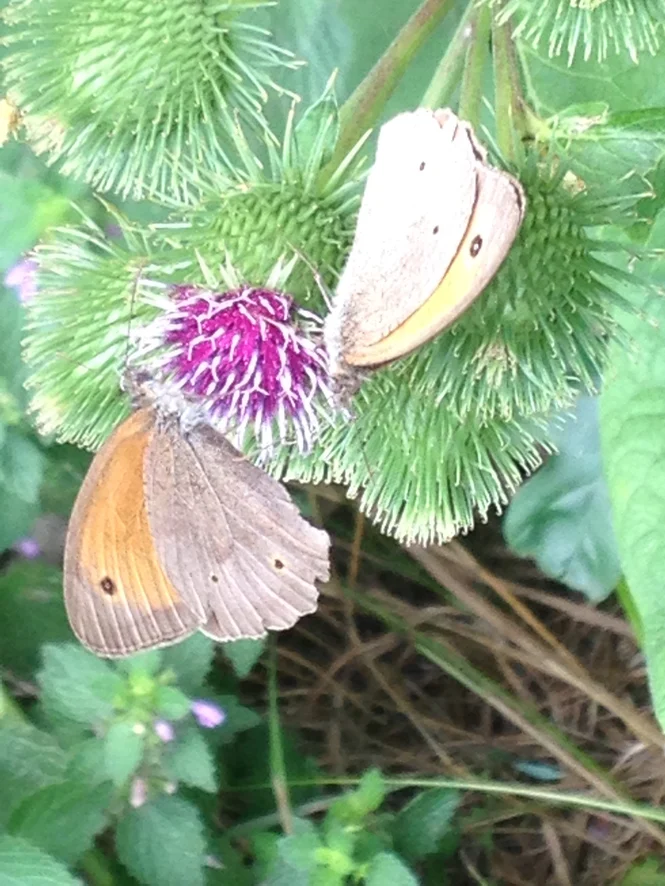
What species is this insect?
Maniola jurtina
